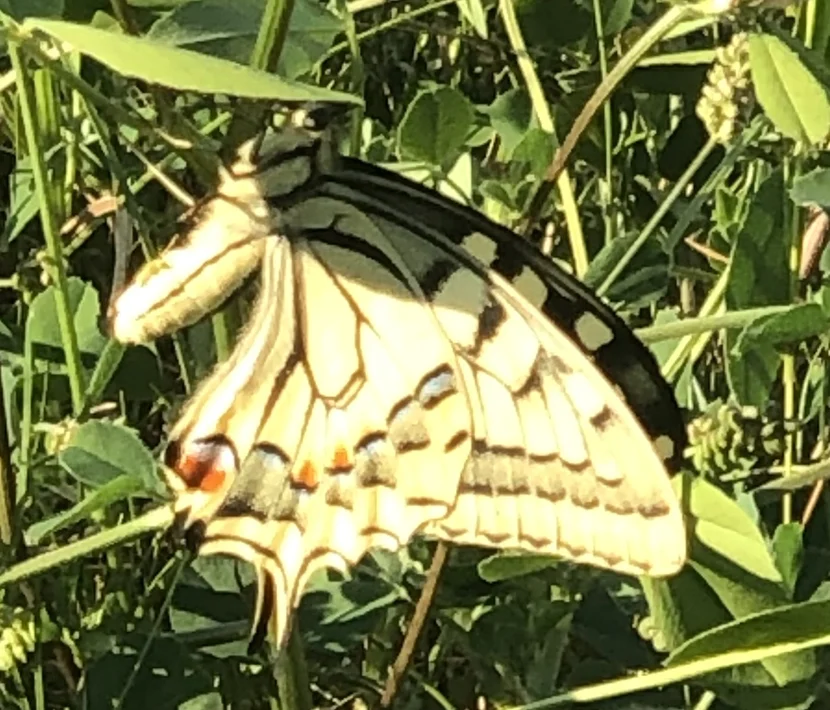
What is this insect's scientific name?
Papilio machaon
